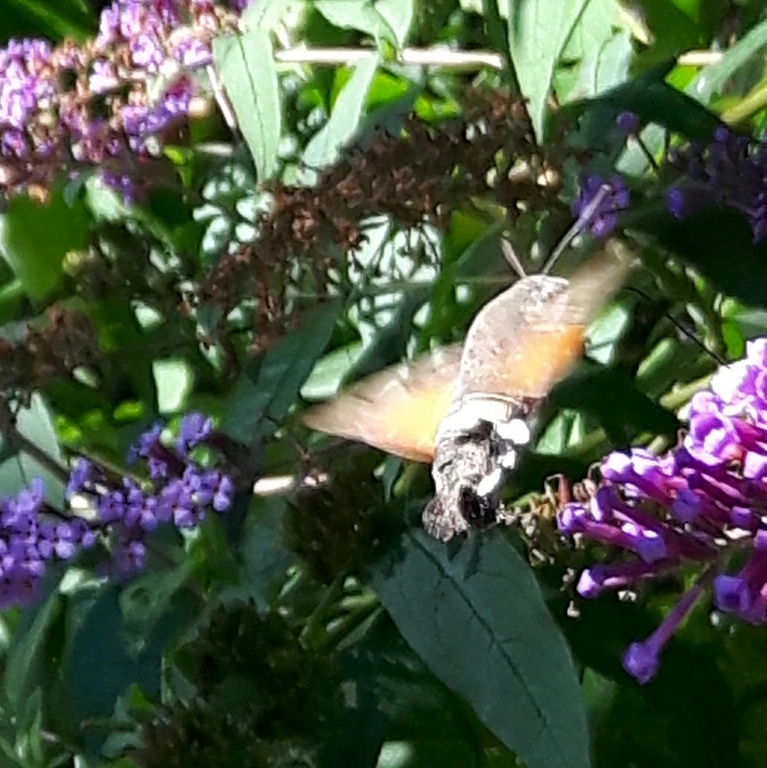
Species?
Macroglossum stellatarum
